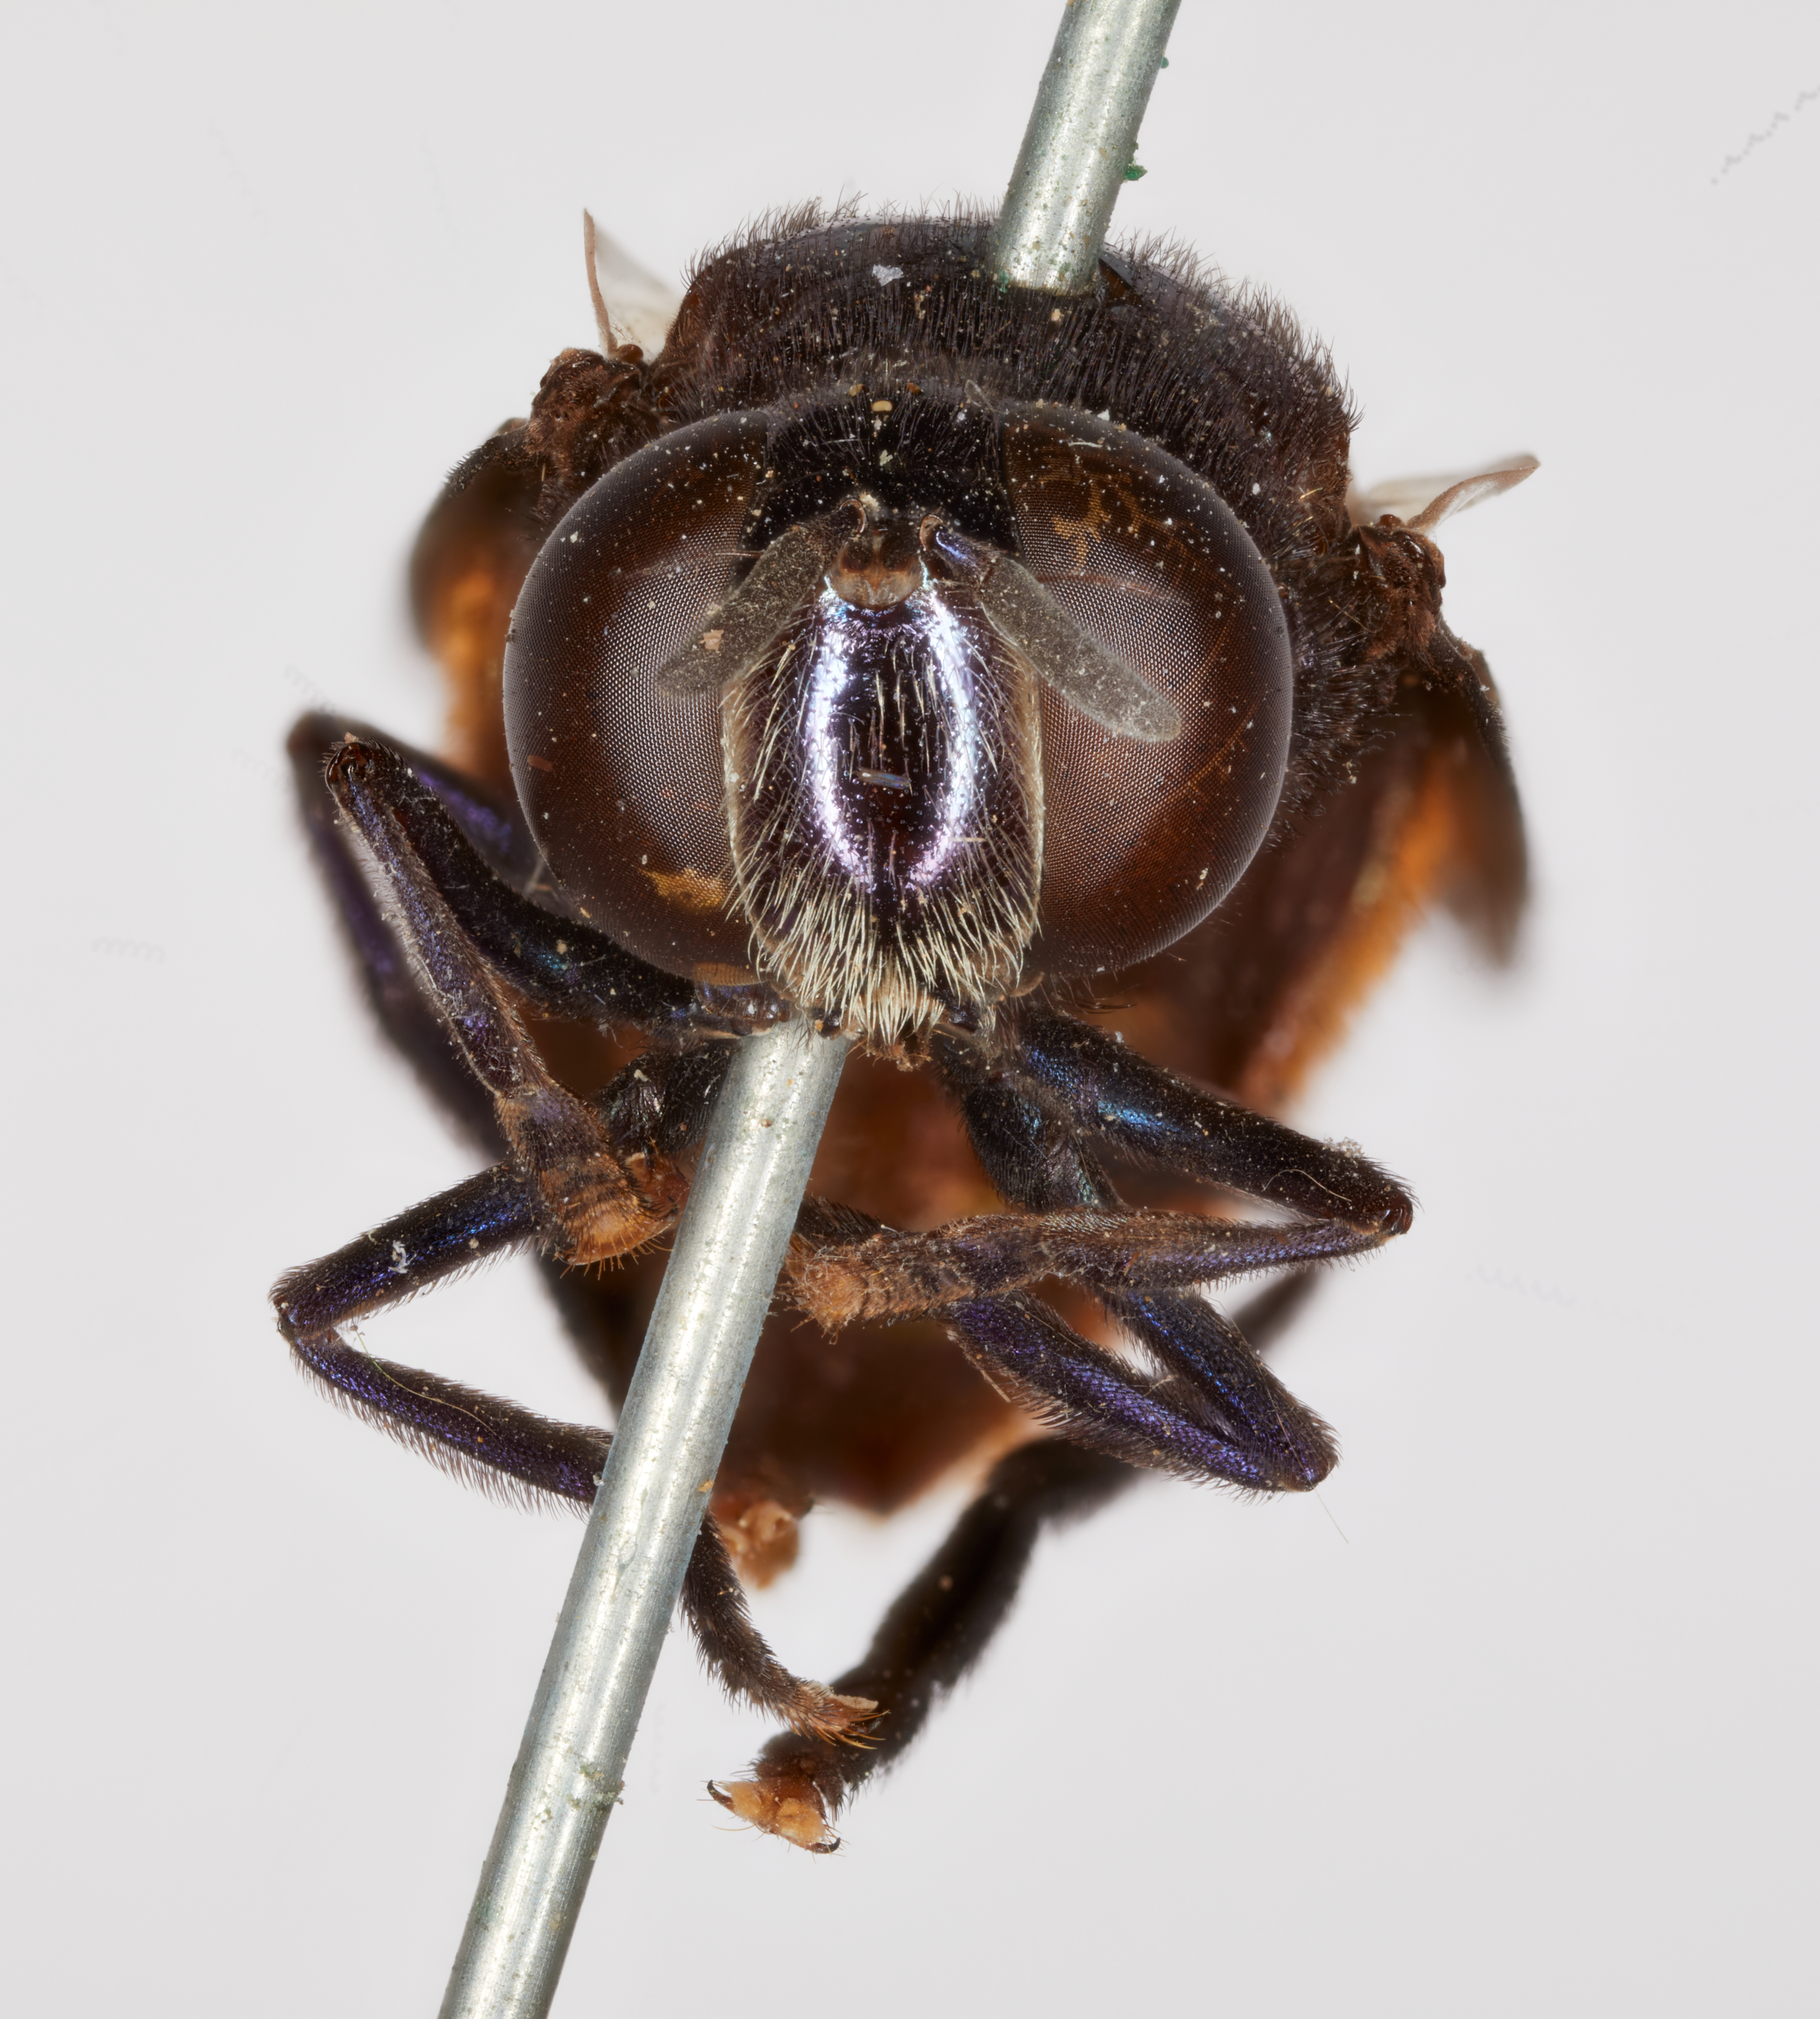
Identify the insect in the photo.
Microdon pulcher
